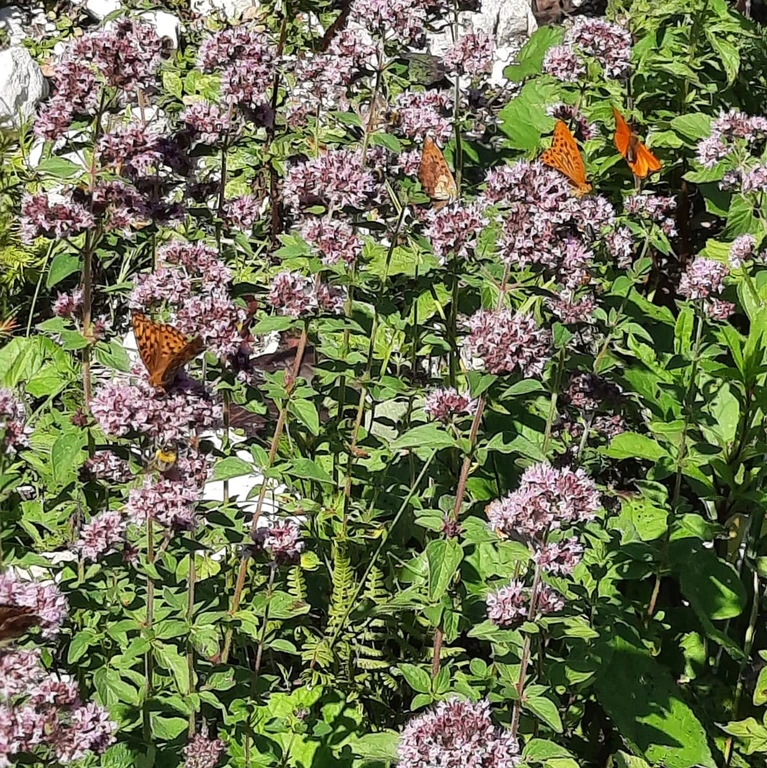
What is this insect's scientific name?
Lycaena virgaureae
